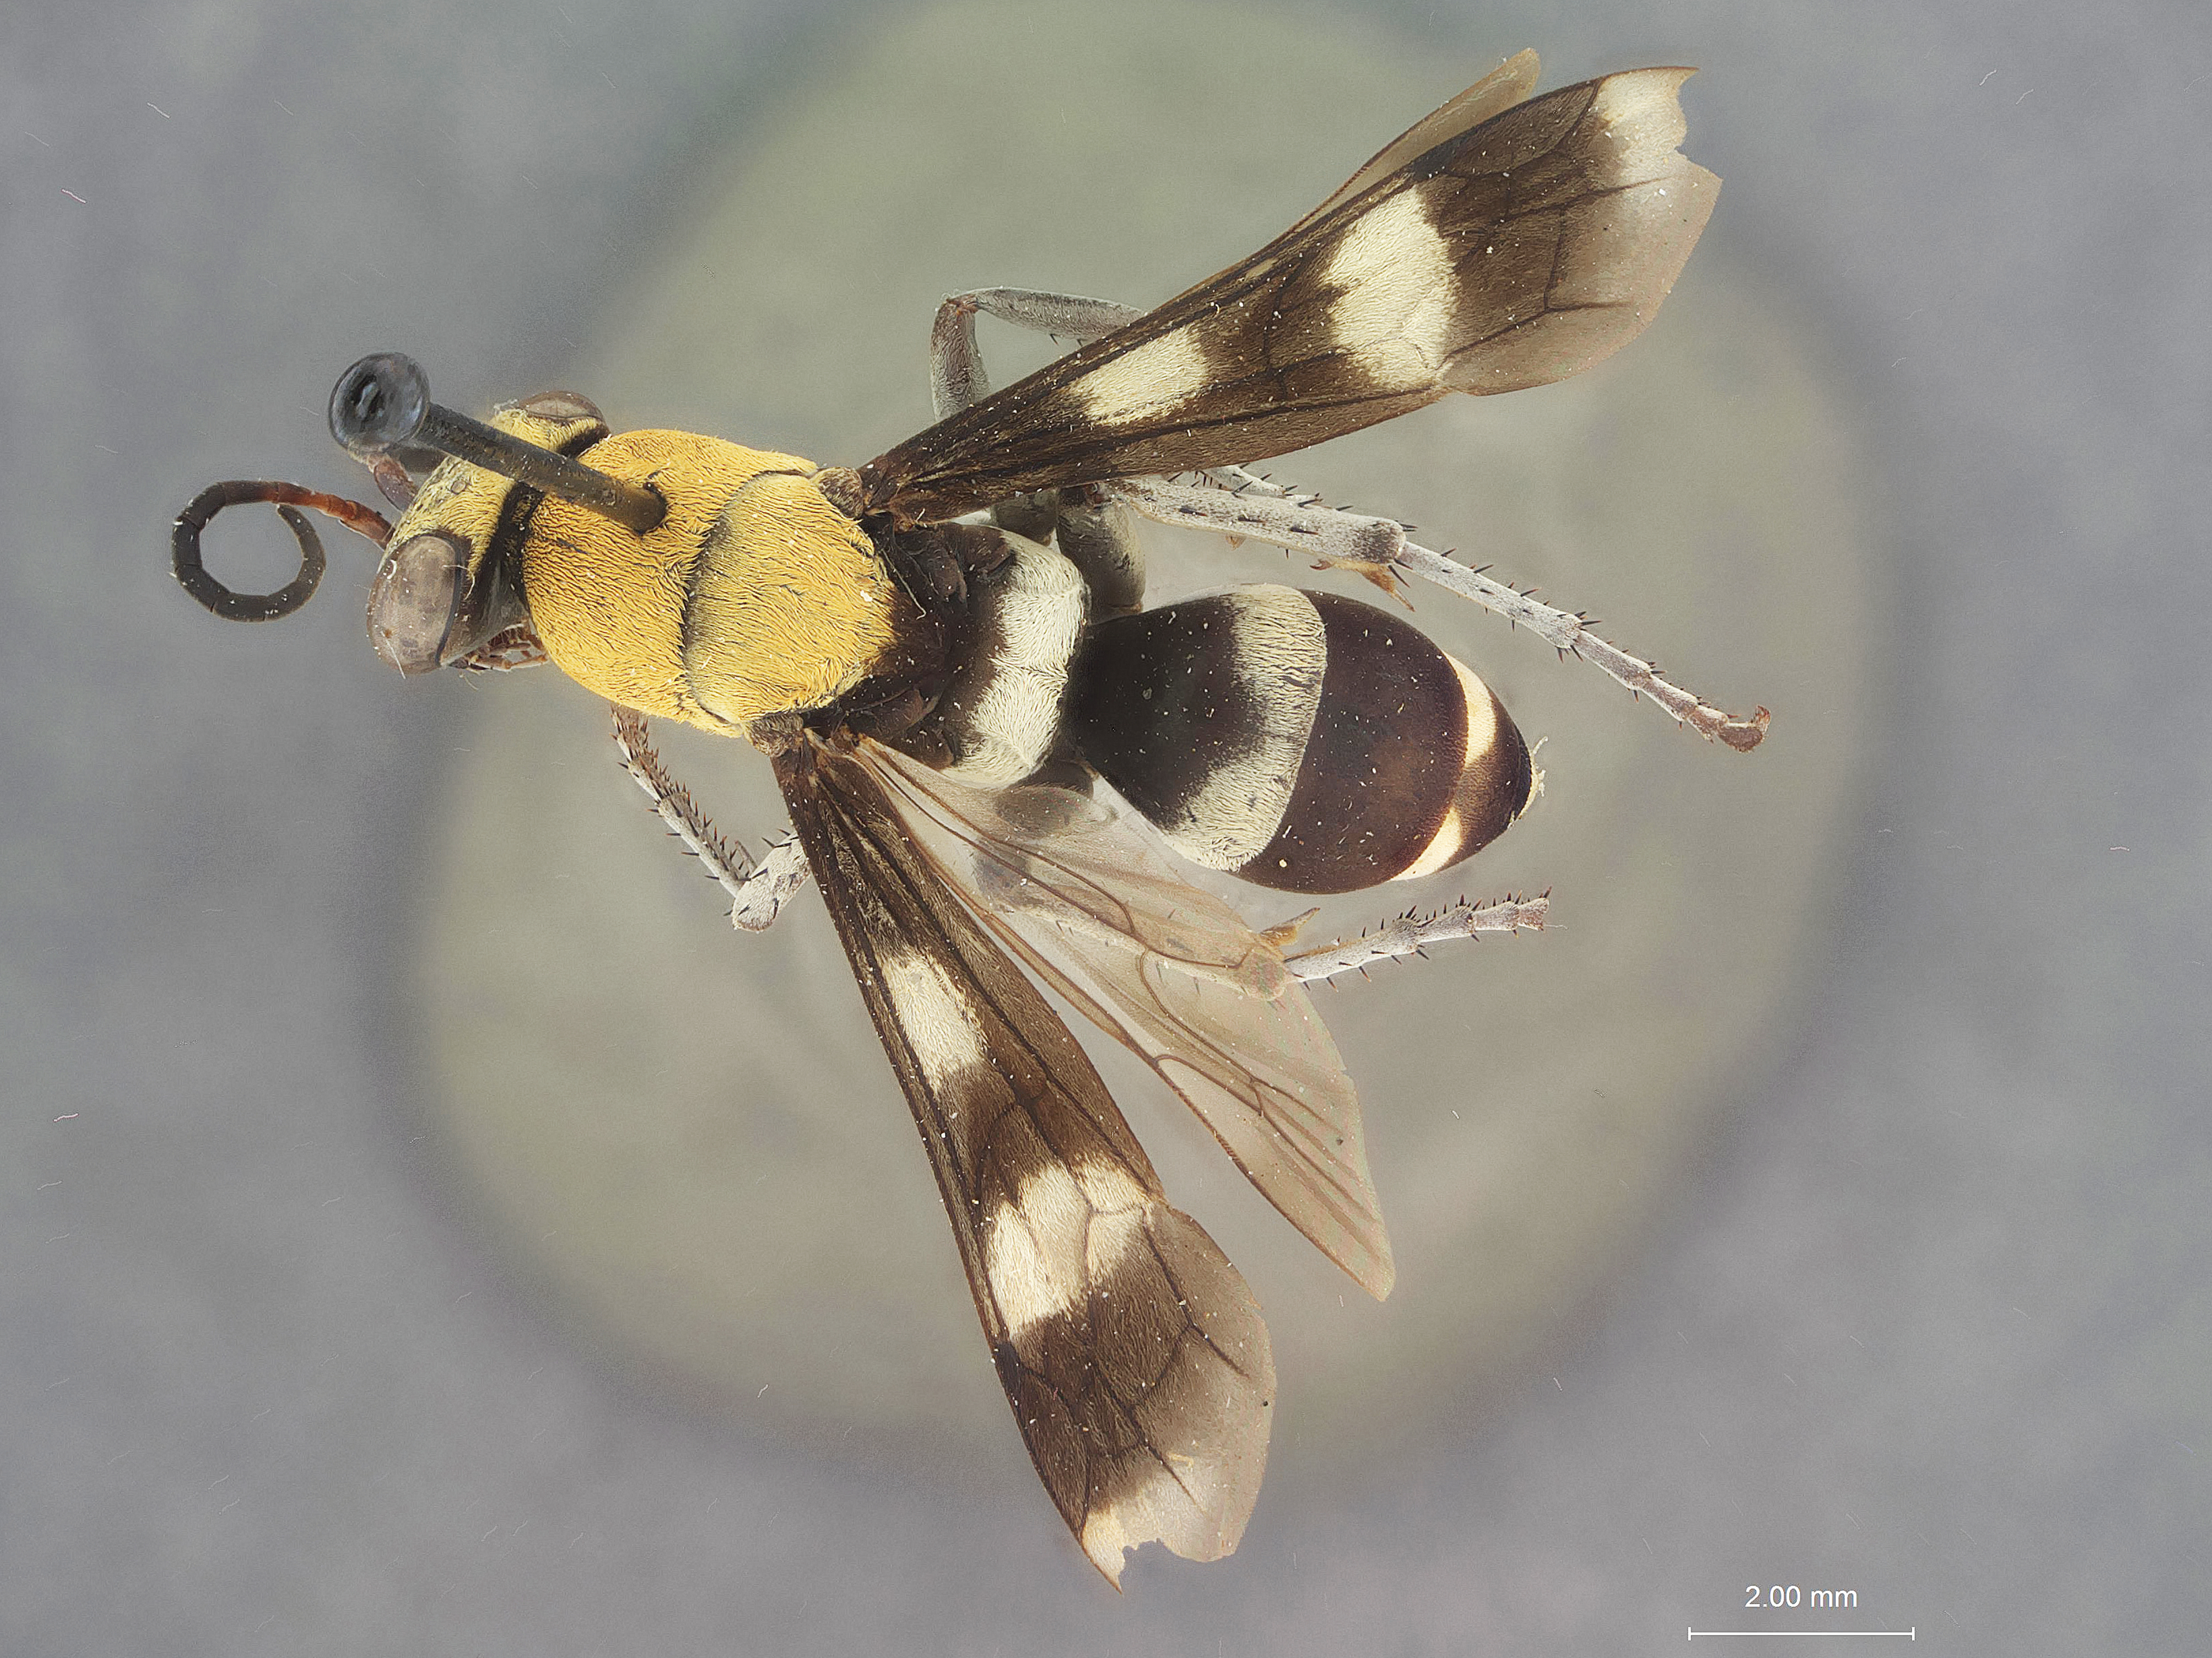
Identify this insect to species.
Psorthaspis canipennis
